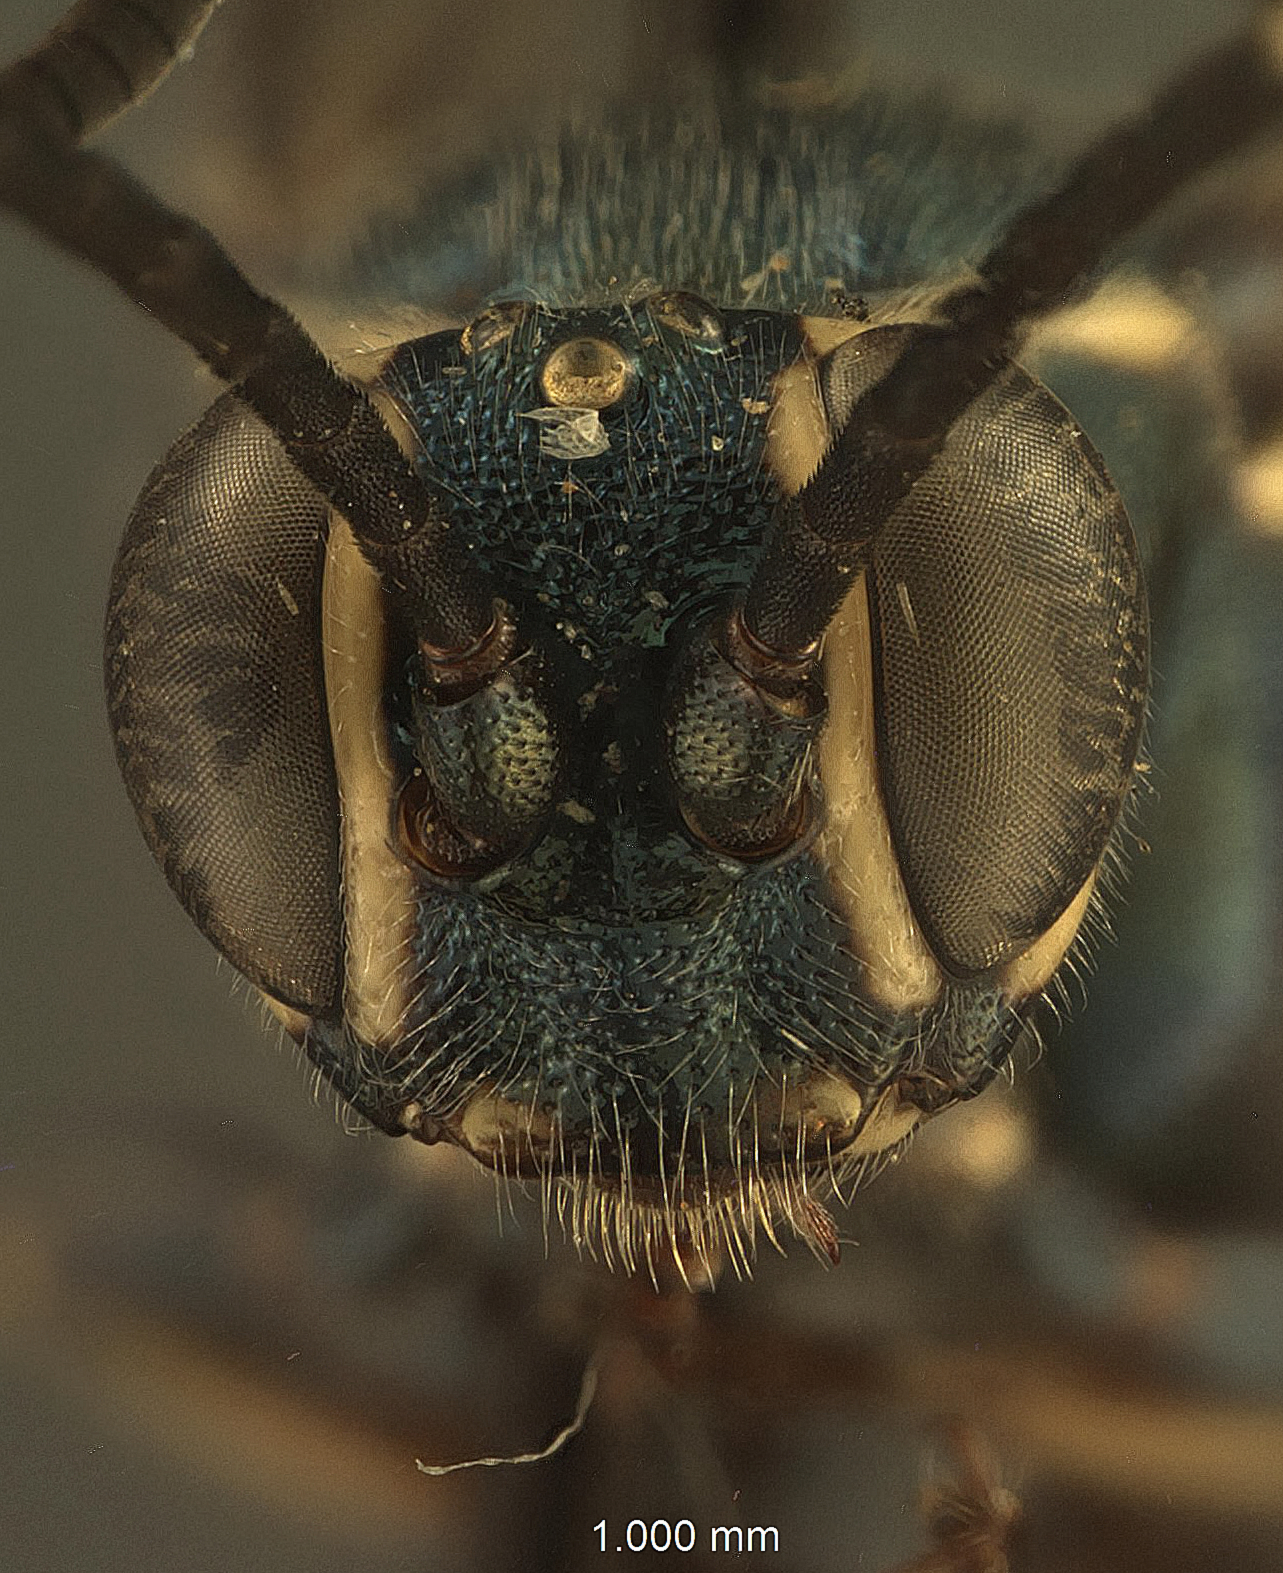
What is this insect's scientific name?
Coelichneumon nudus
